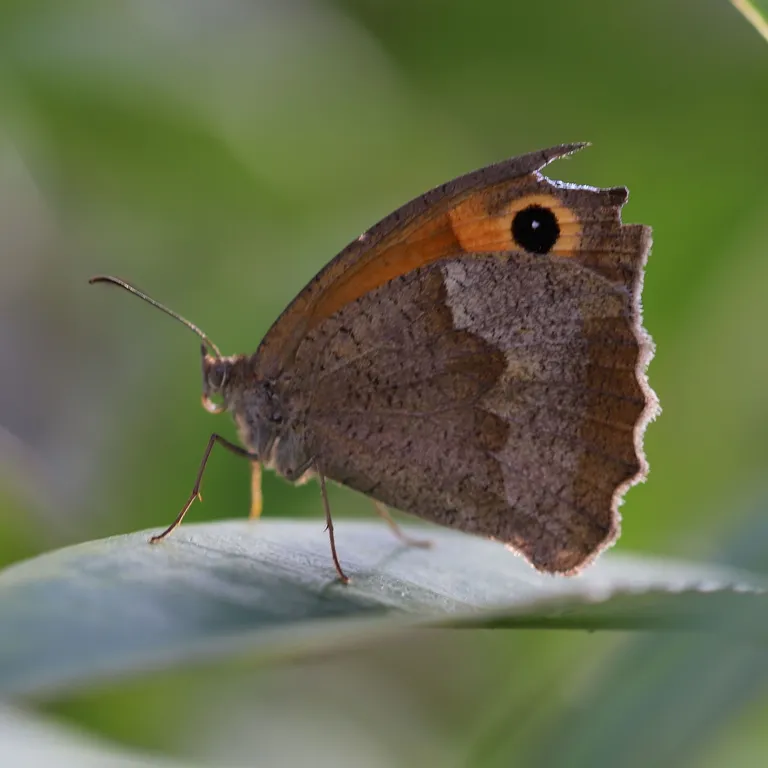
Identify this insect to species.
Maniola jurtina
